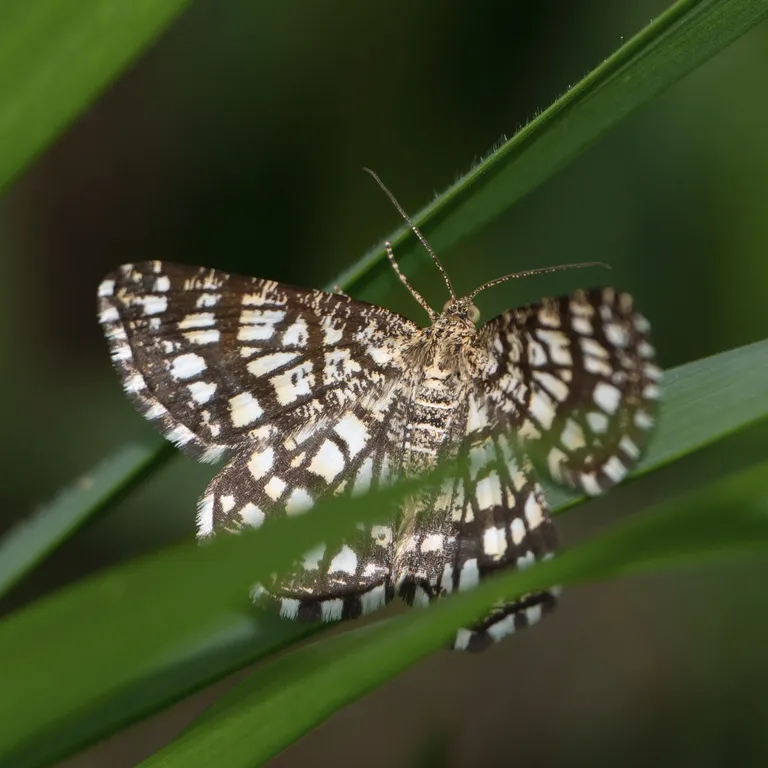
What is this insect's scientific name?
Chiasmia clathrata
